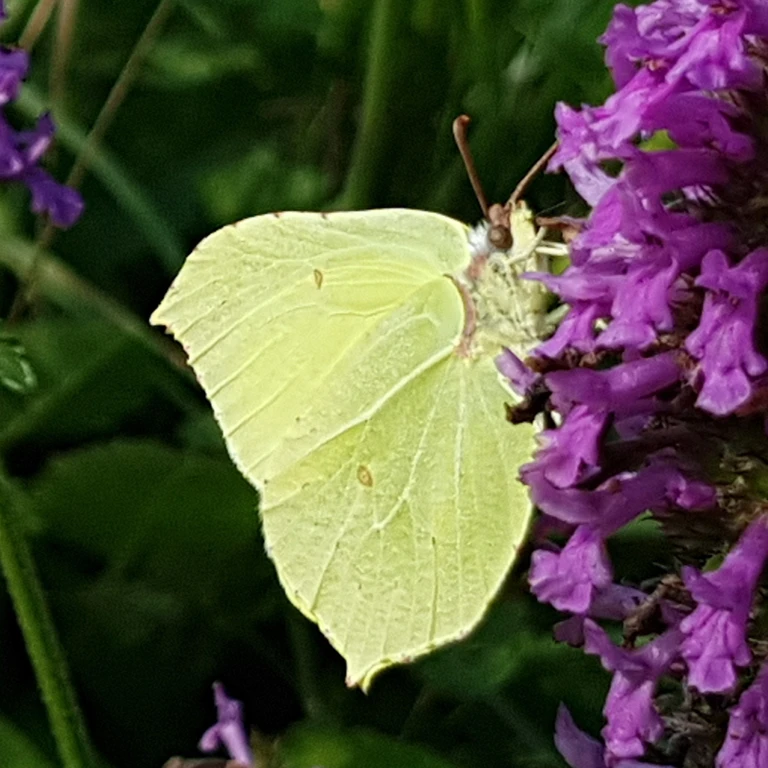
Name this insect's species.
Gonepteryx rhamni
